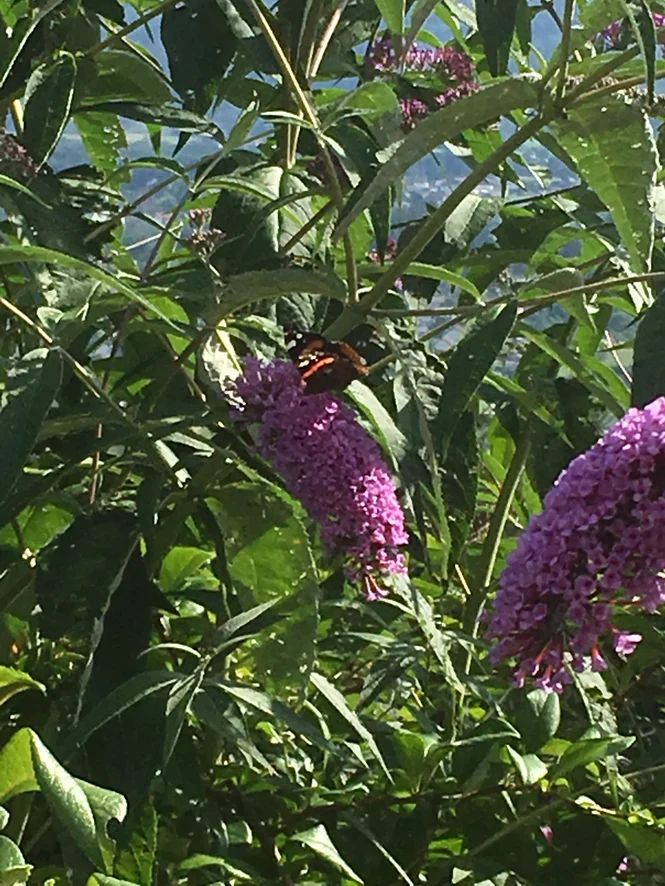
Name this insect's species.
Vanessa atalanta
